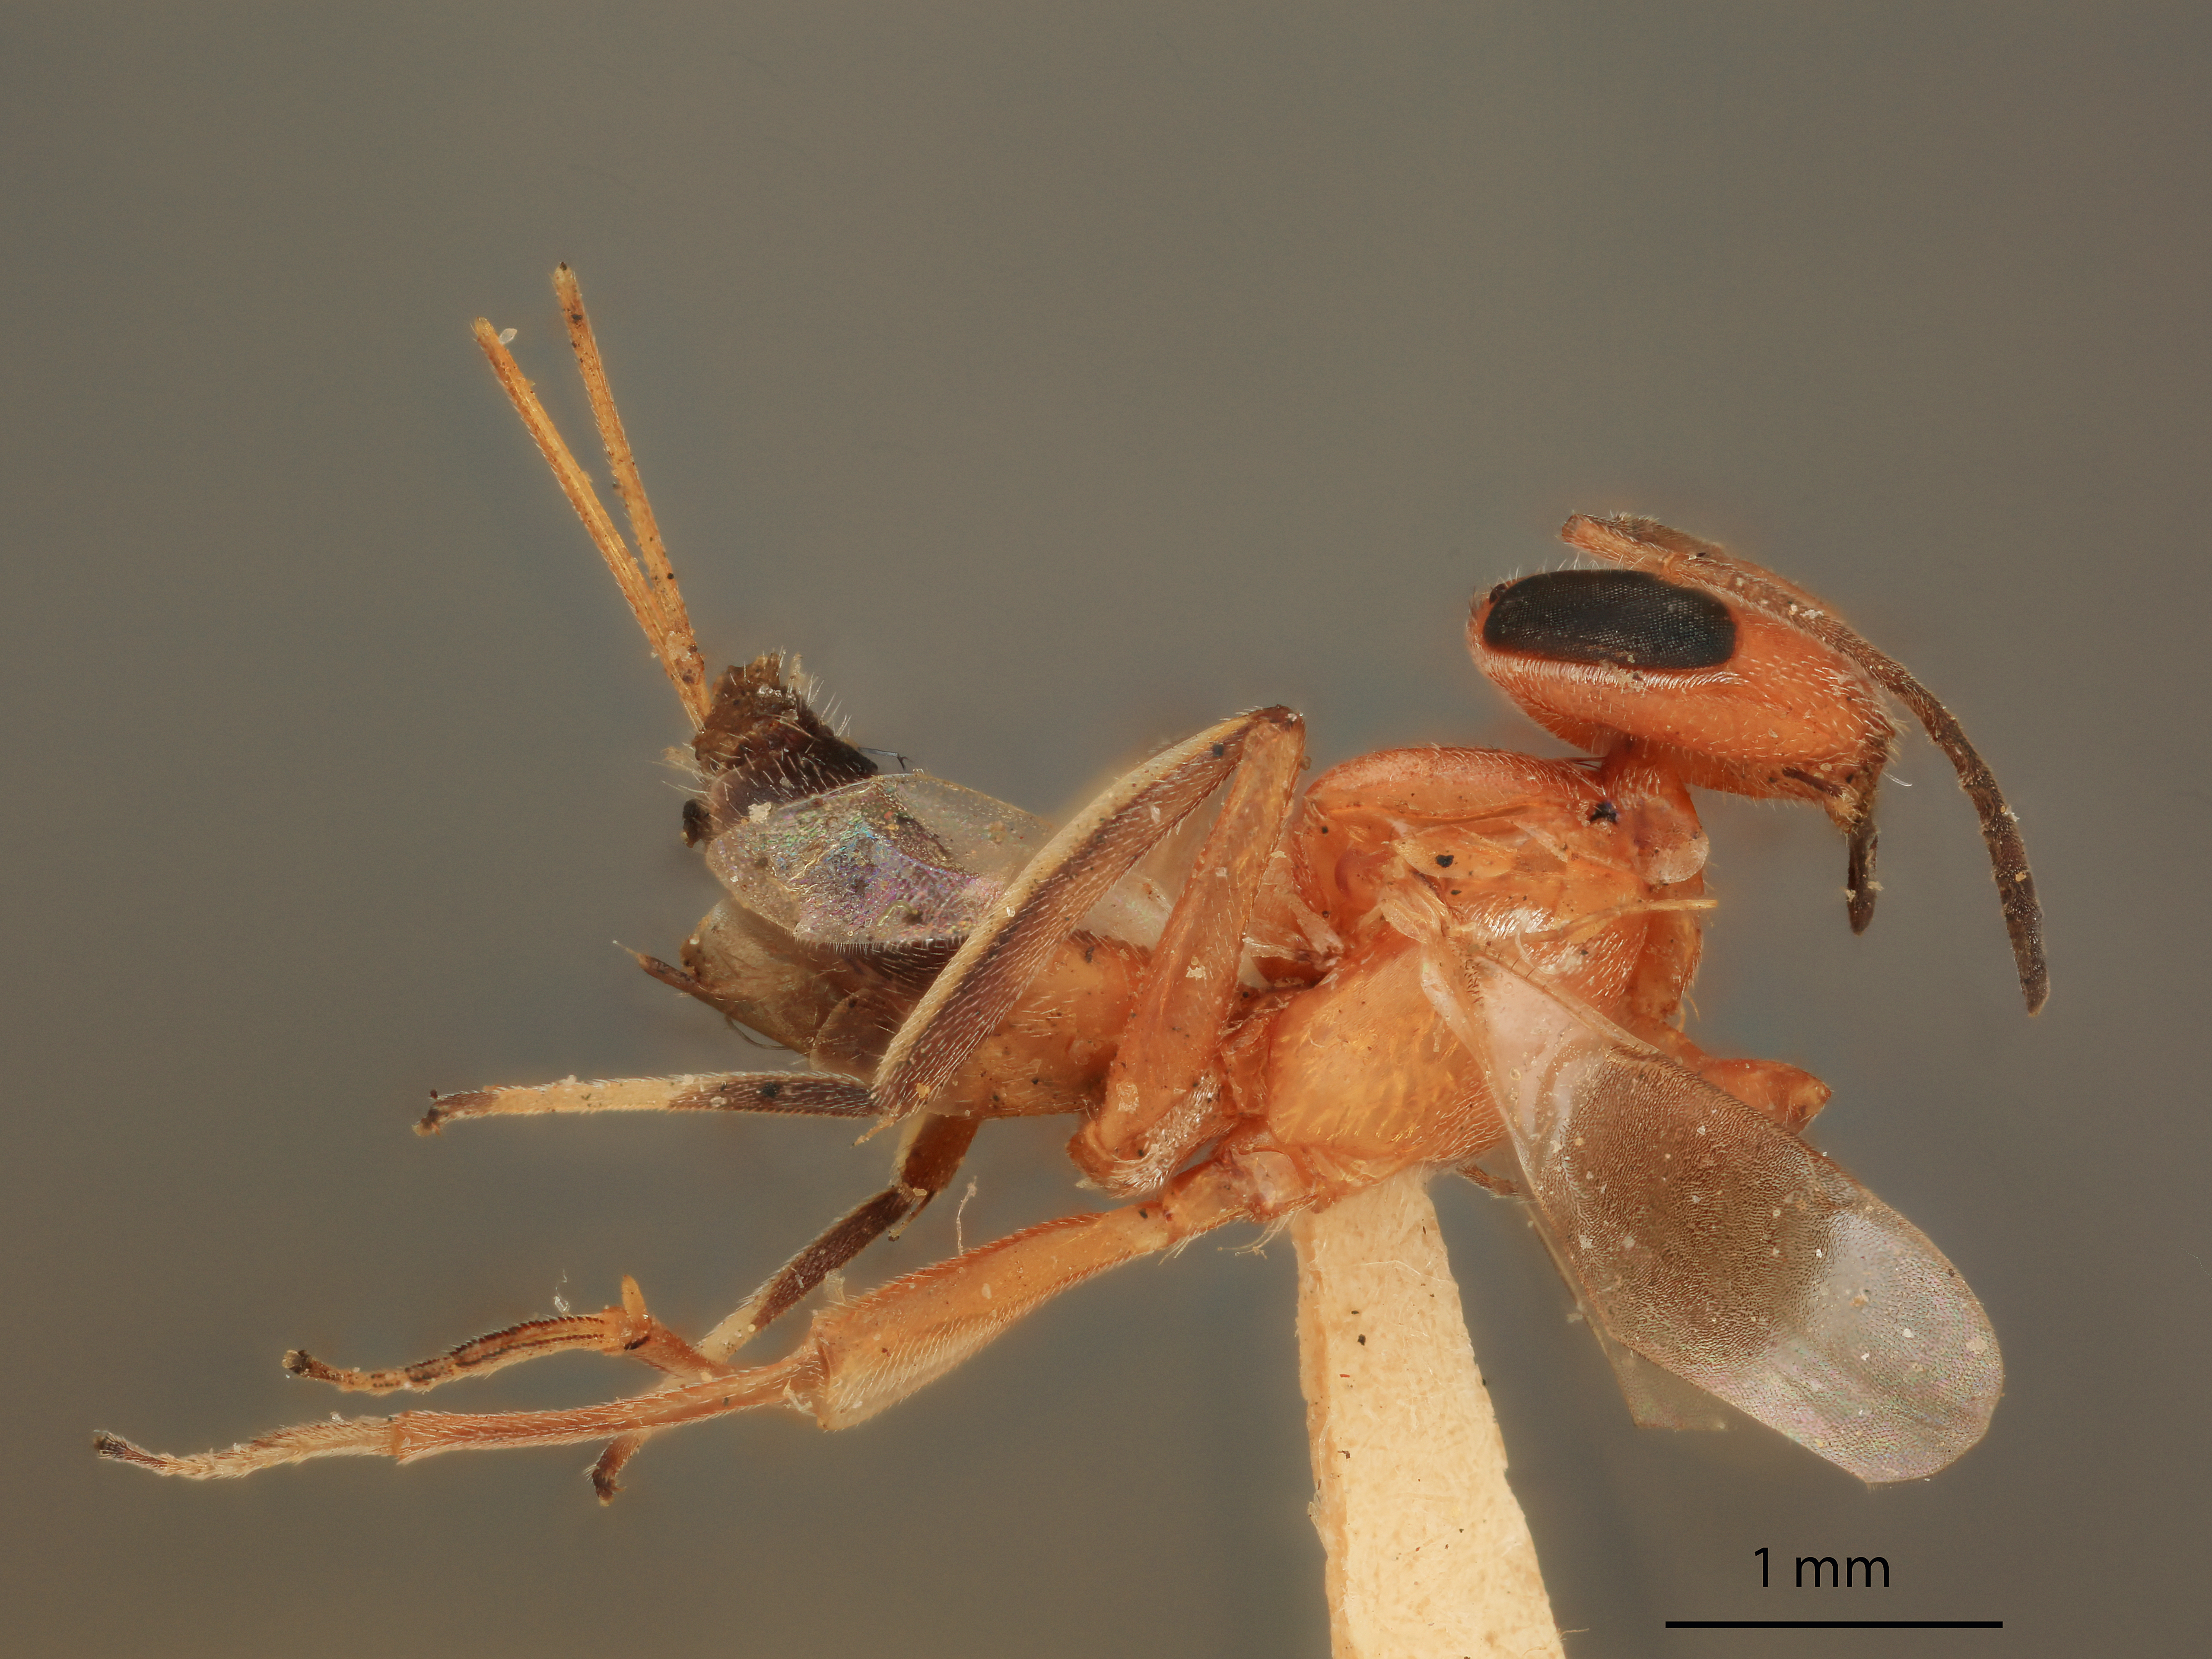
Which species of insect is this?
Encyrtaspis semirufus
